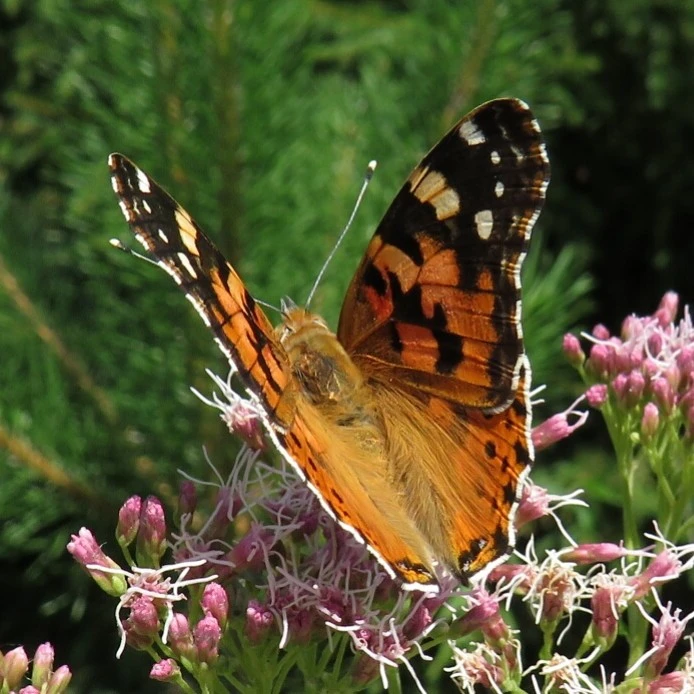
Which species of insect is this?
Vanessa cardui
